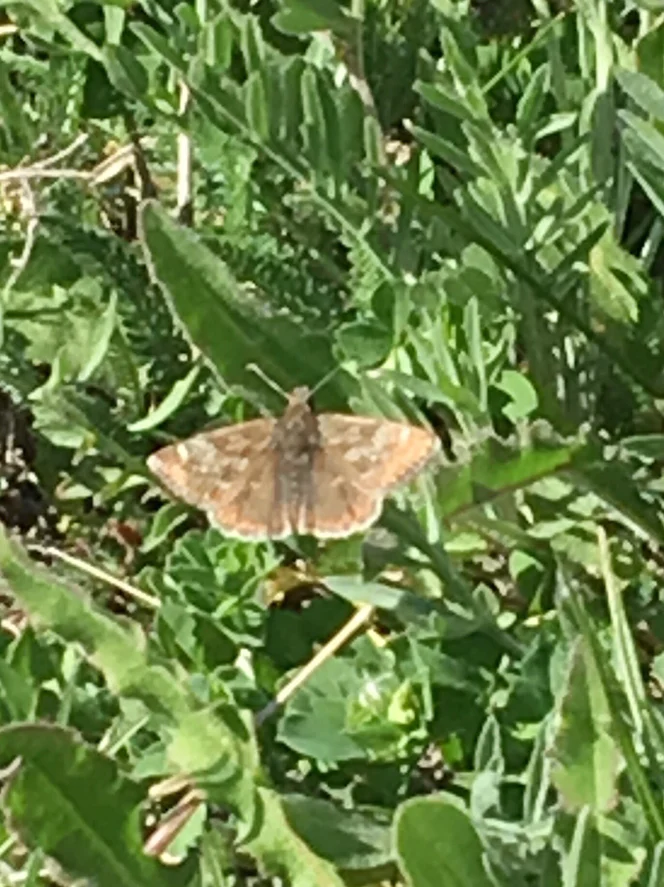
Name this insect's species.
Erynnis tages
